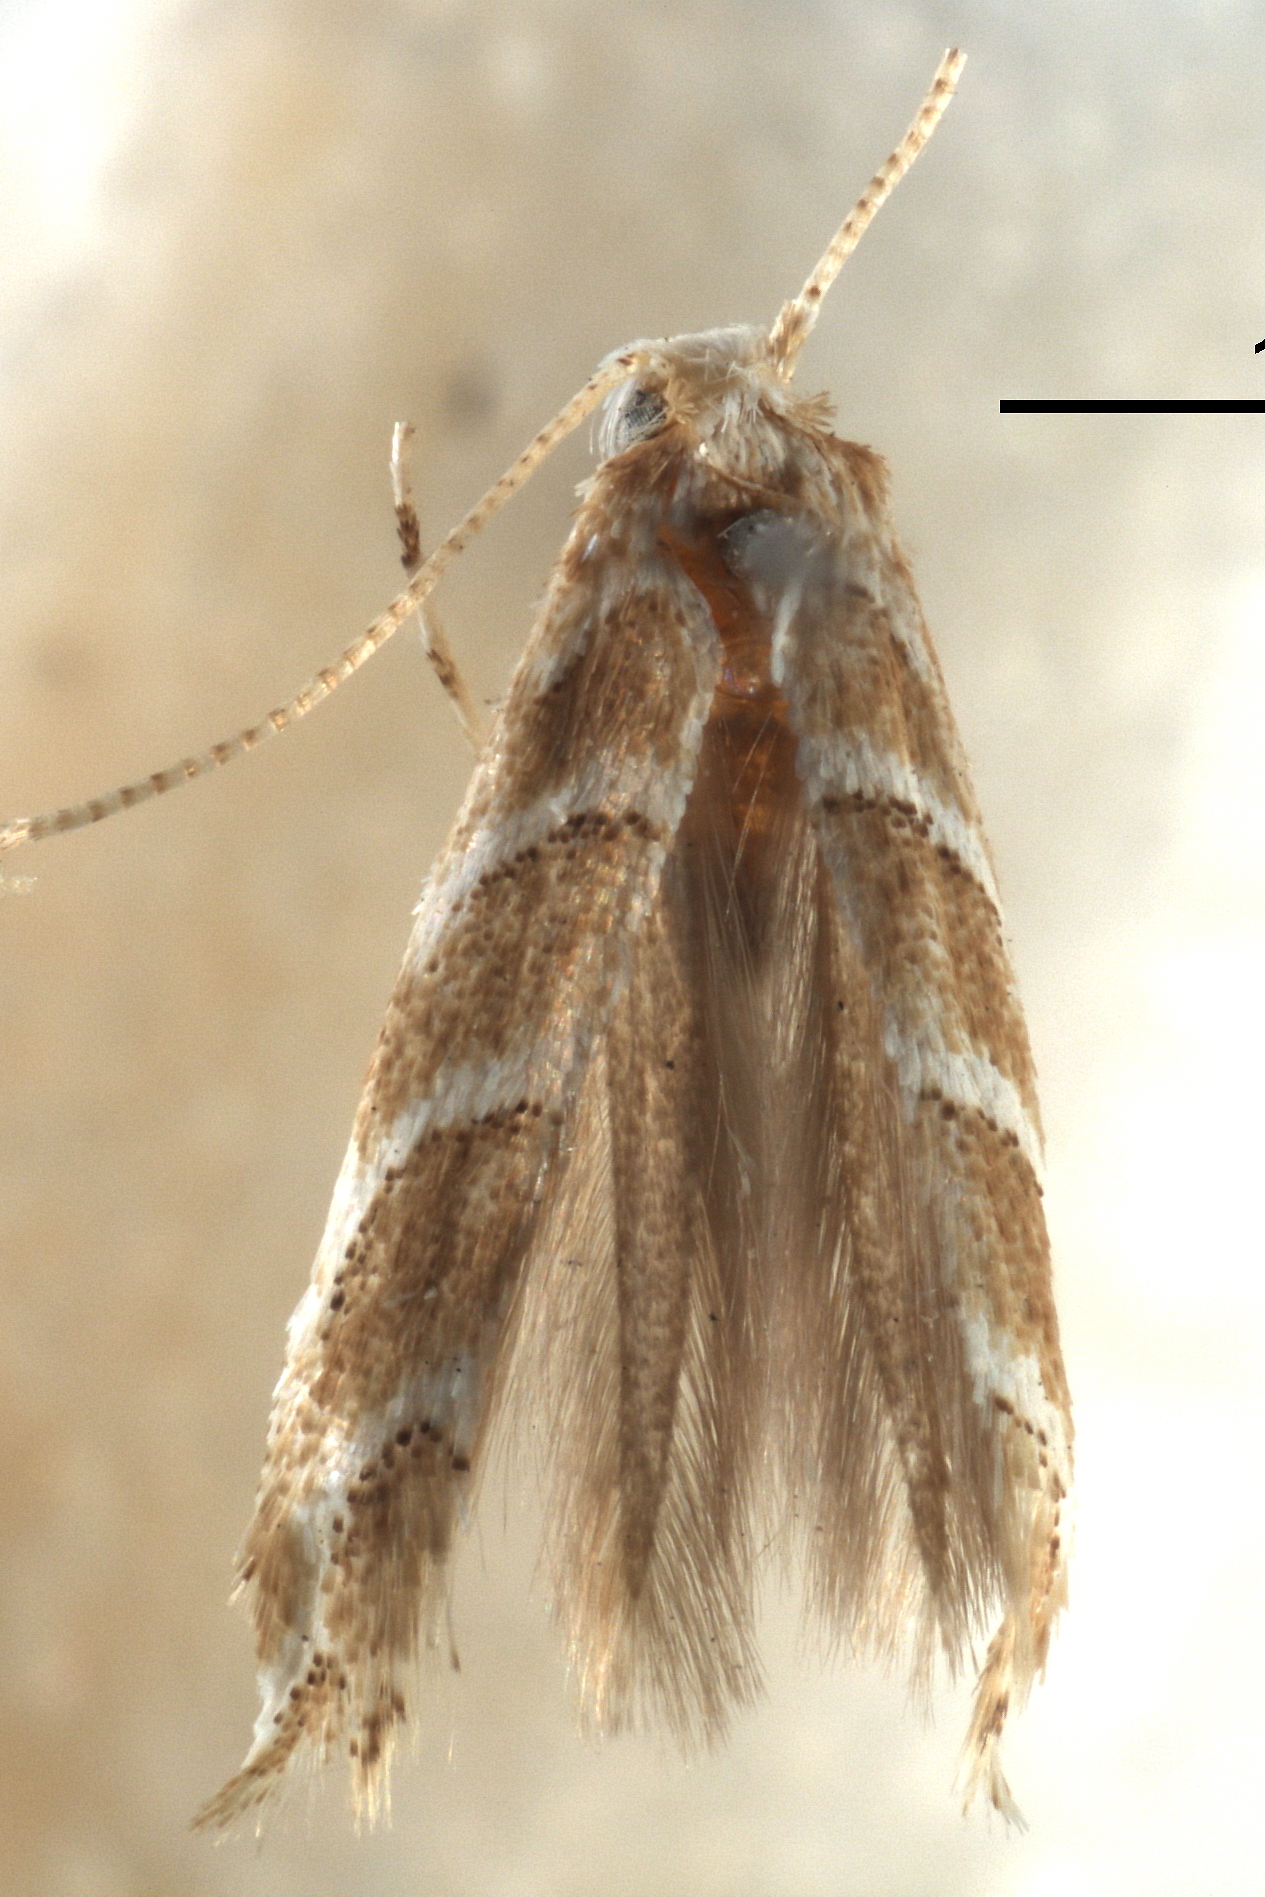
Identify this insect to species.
Phyllonorycter obliquifascia
